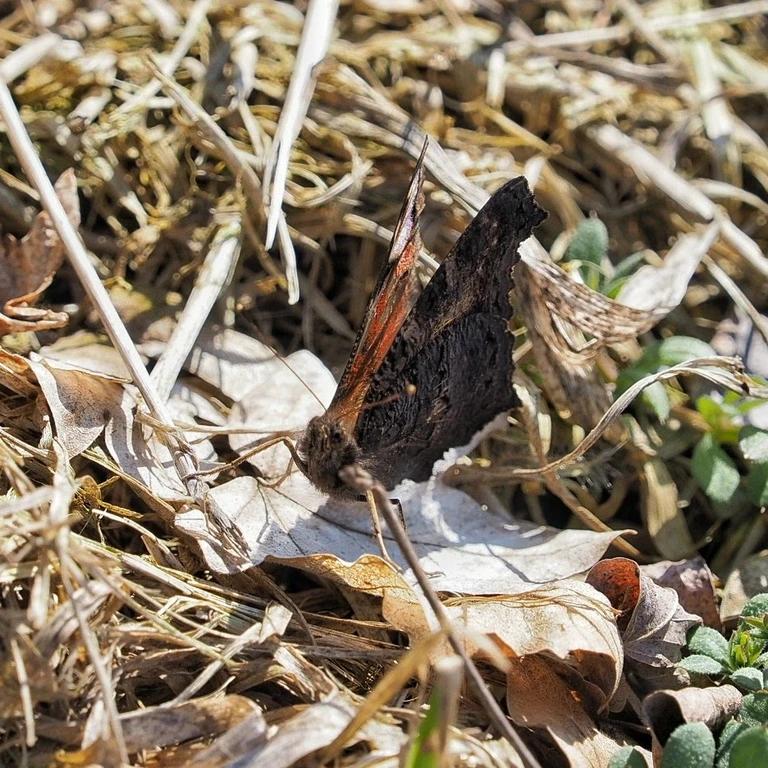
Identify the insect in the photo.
Aglais io
